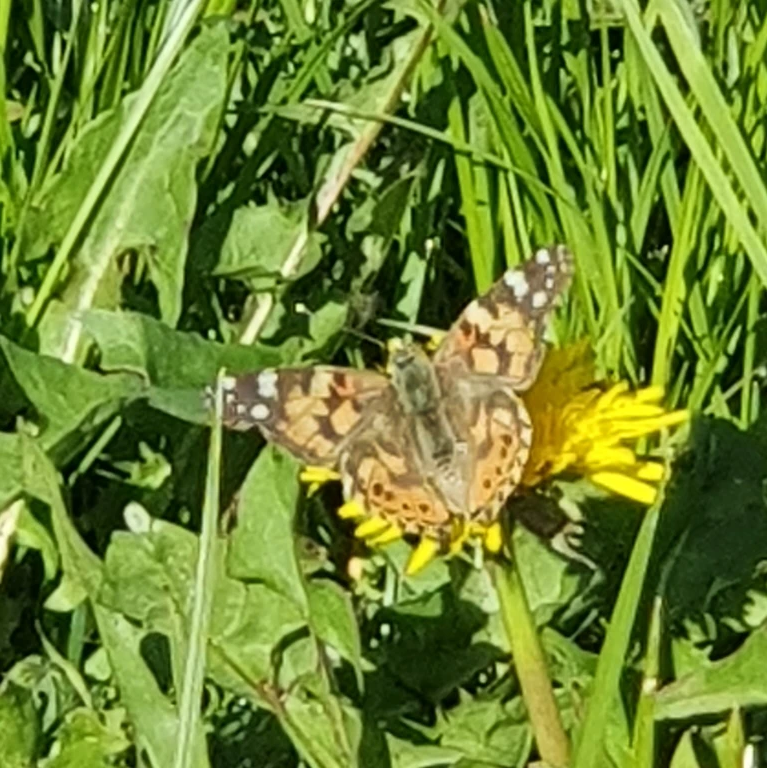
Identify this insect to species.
Vanessa cardui
